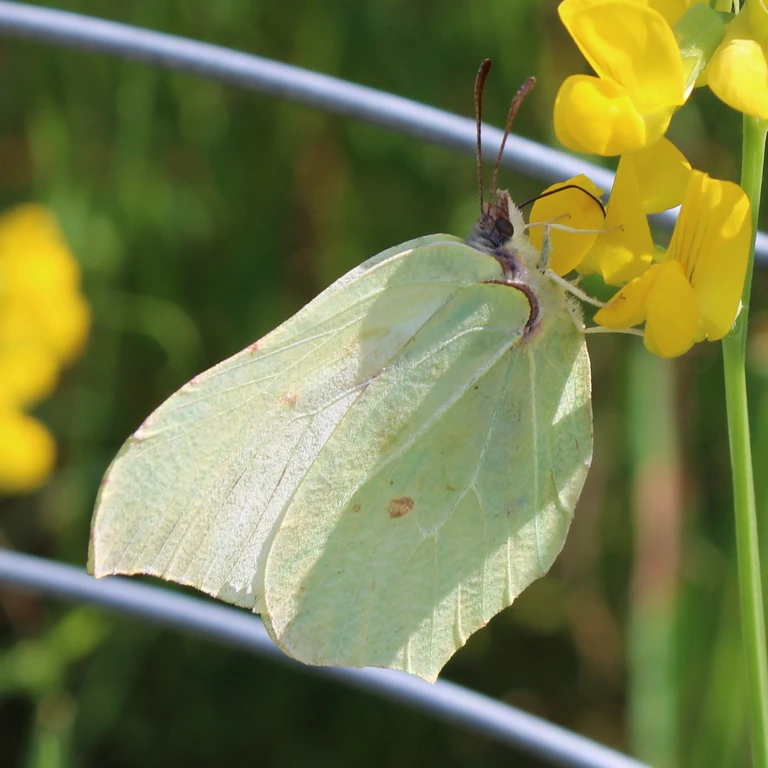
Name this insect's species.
Gonepteryx rhamni
